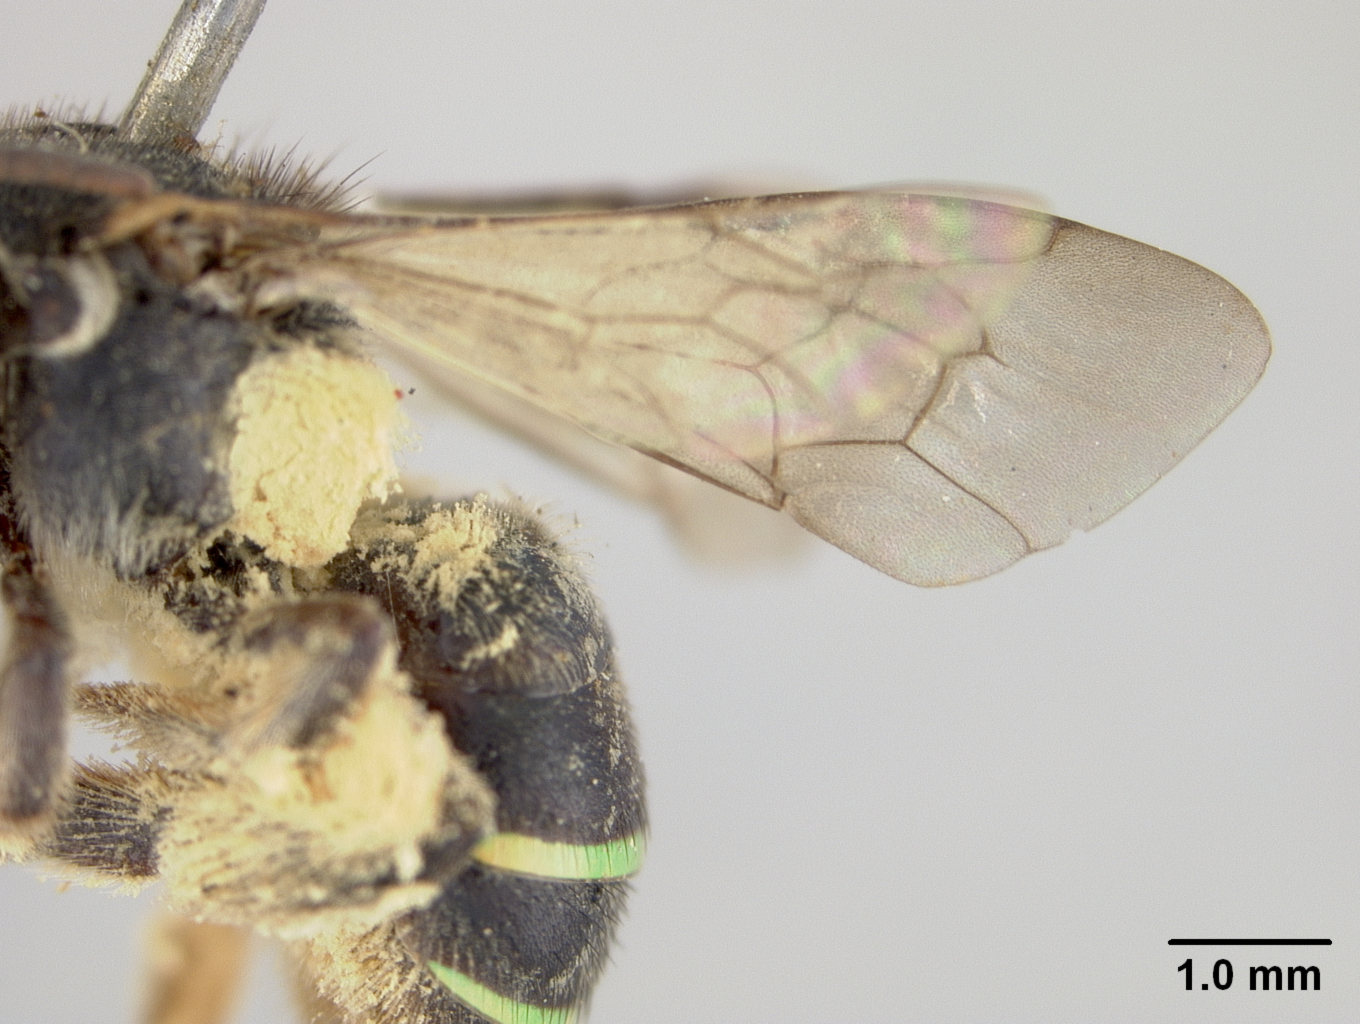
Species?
Nomia subpurpurea
